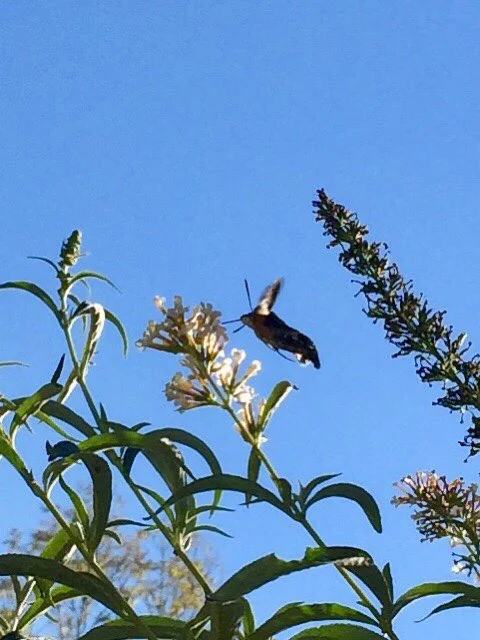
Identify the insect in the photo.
Macroglossum stellatarum
